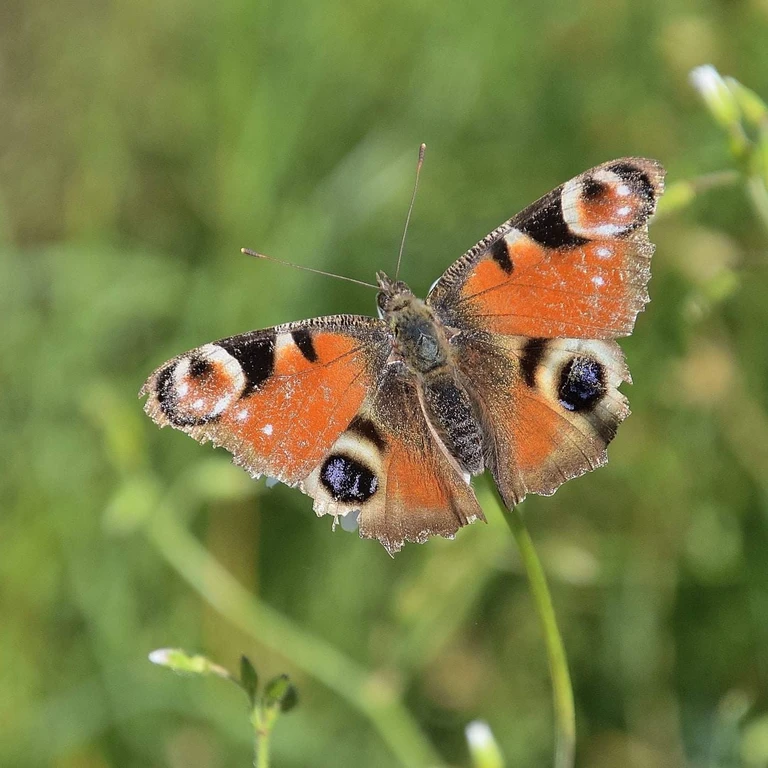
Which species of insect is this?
Aglais io
